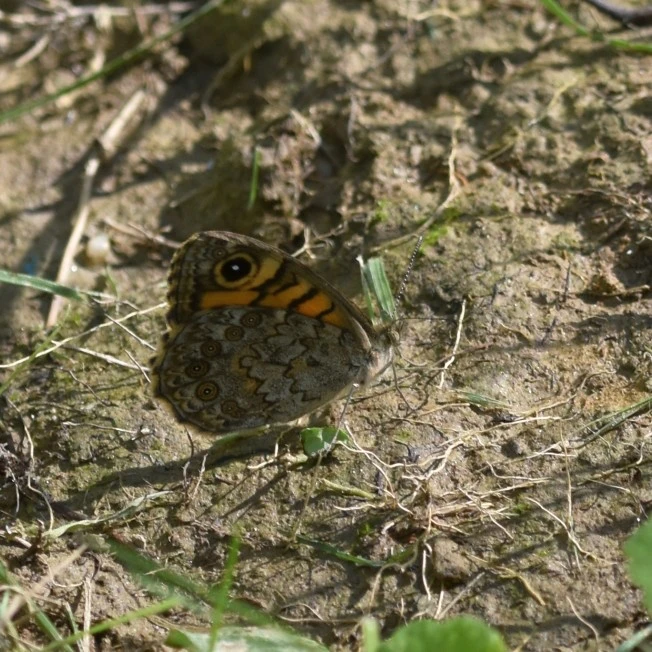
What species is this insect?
Lasiommata megera (also Pararge megera)
